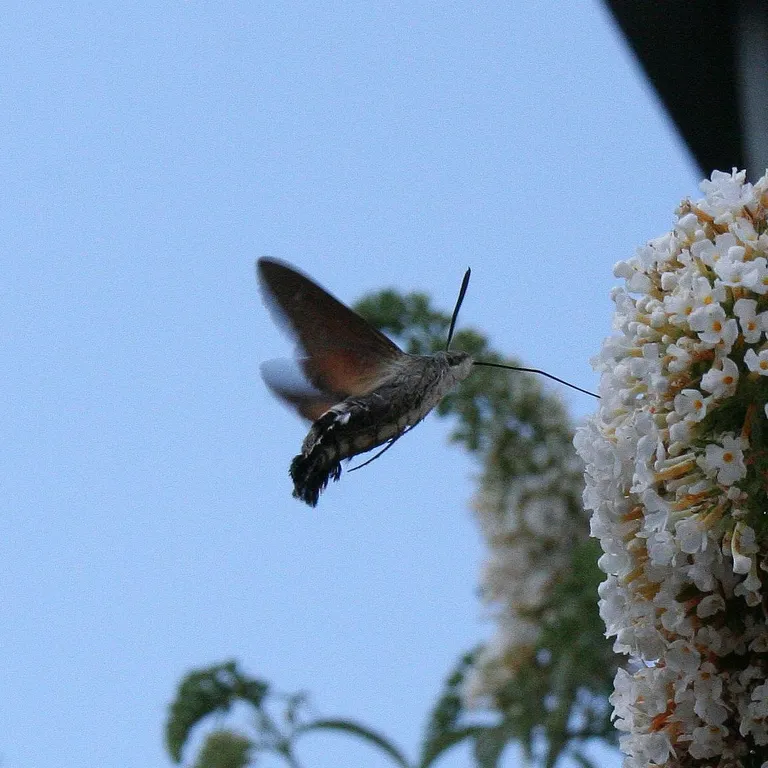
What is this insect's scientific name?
Macroglossum stellatarum
